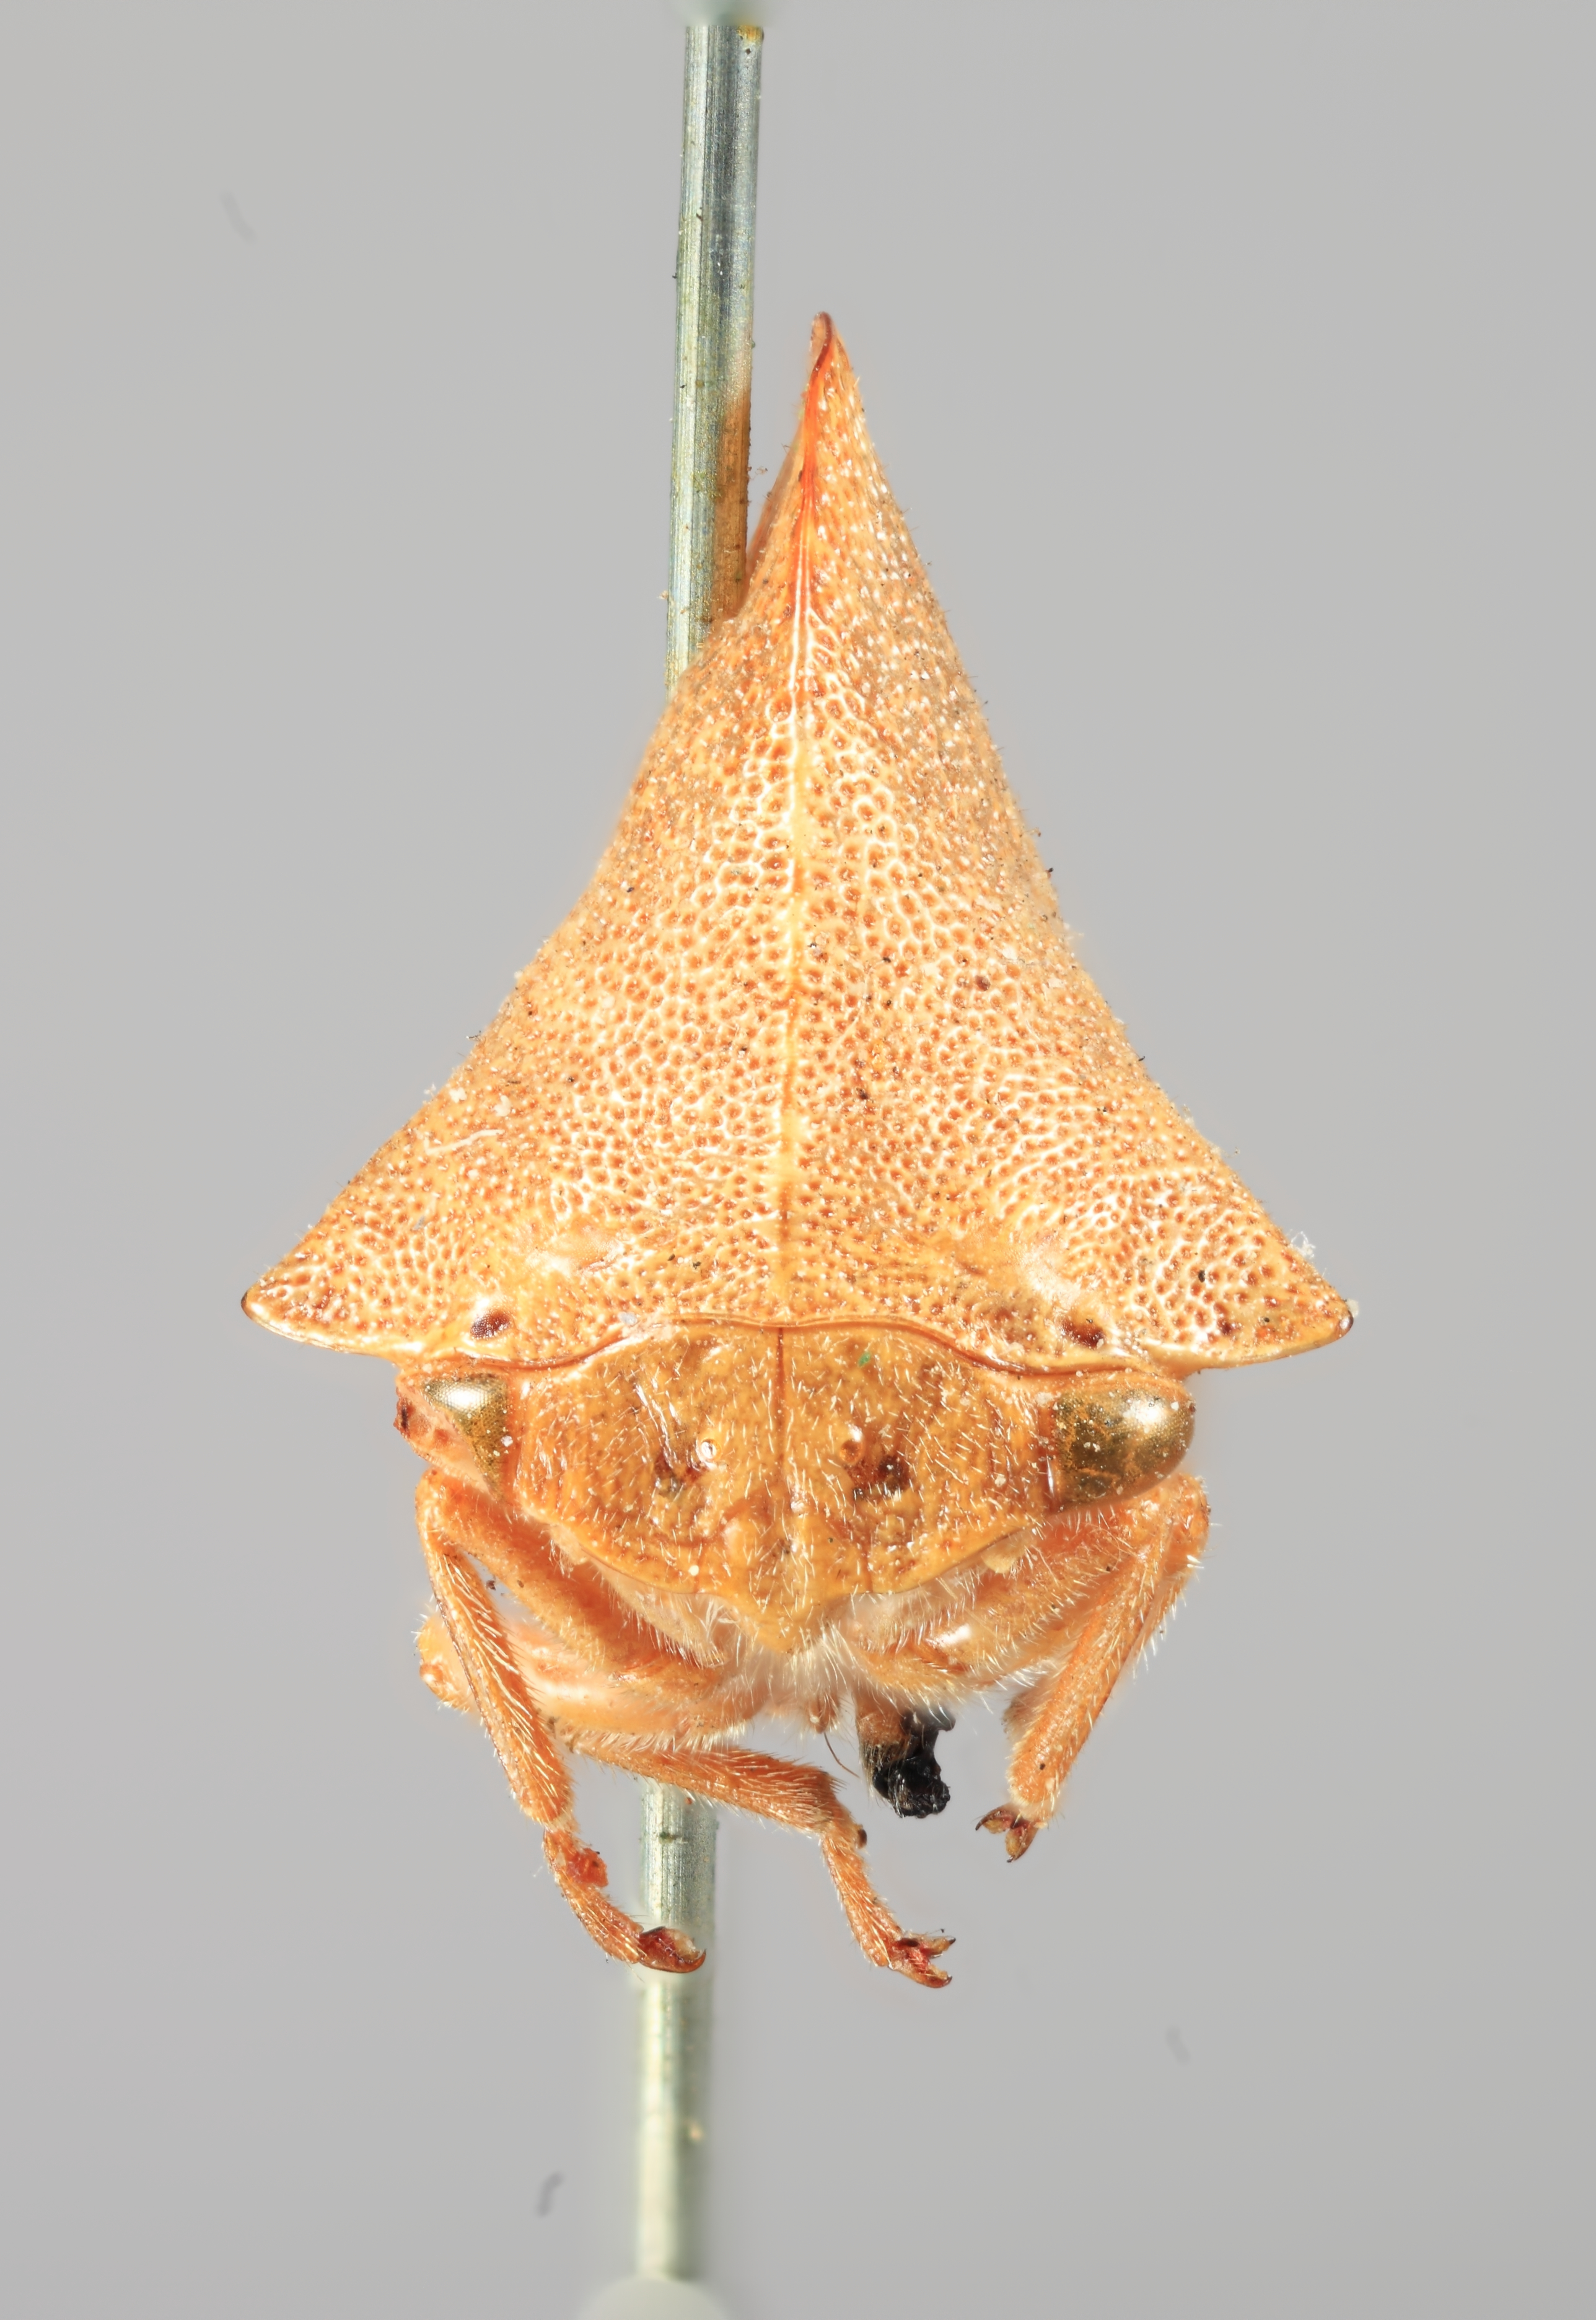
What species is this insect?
Telonaca ramona
